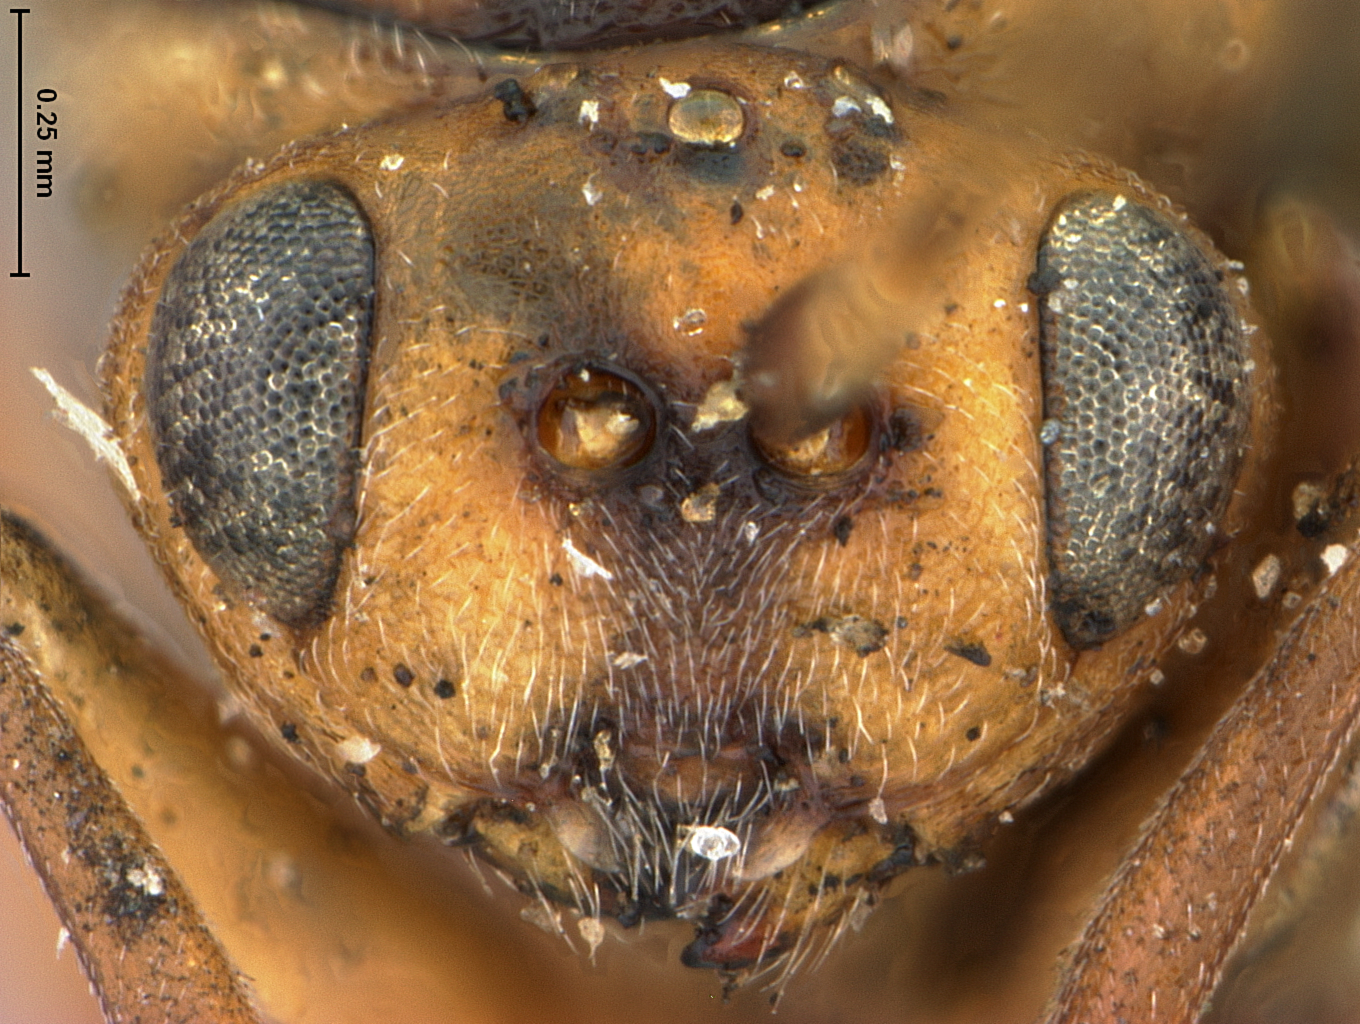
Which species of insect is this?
Callirhytis banalosa
